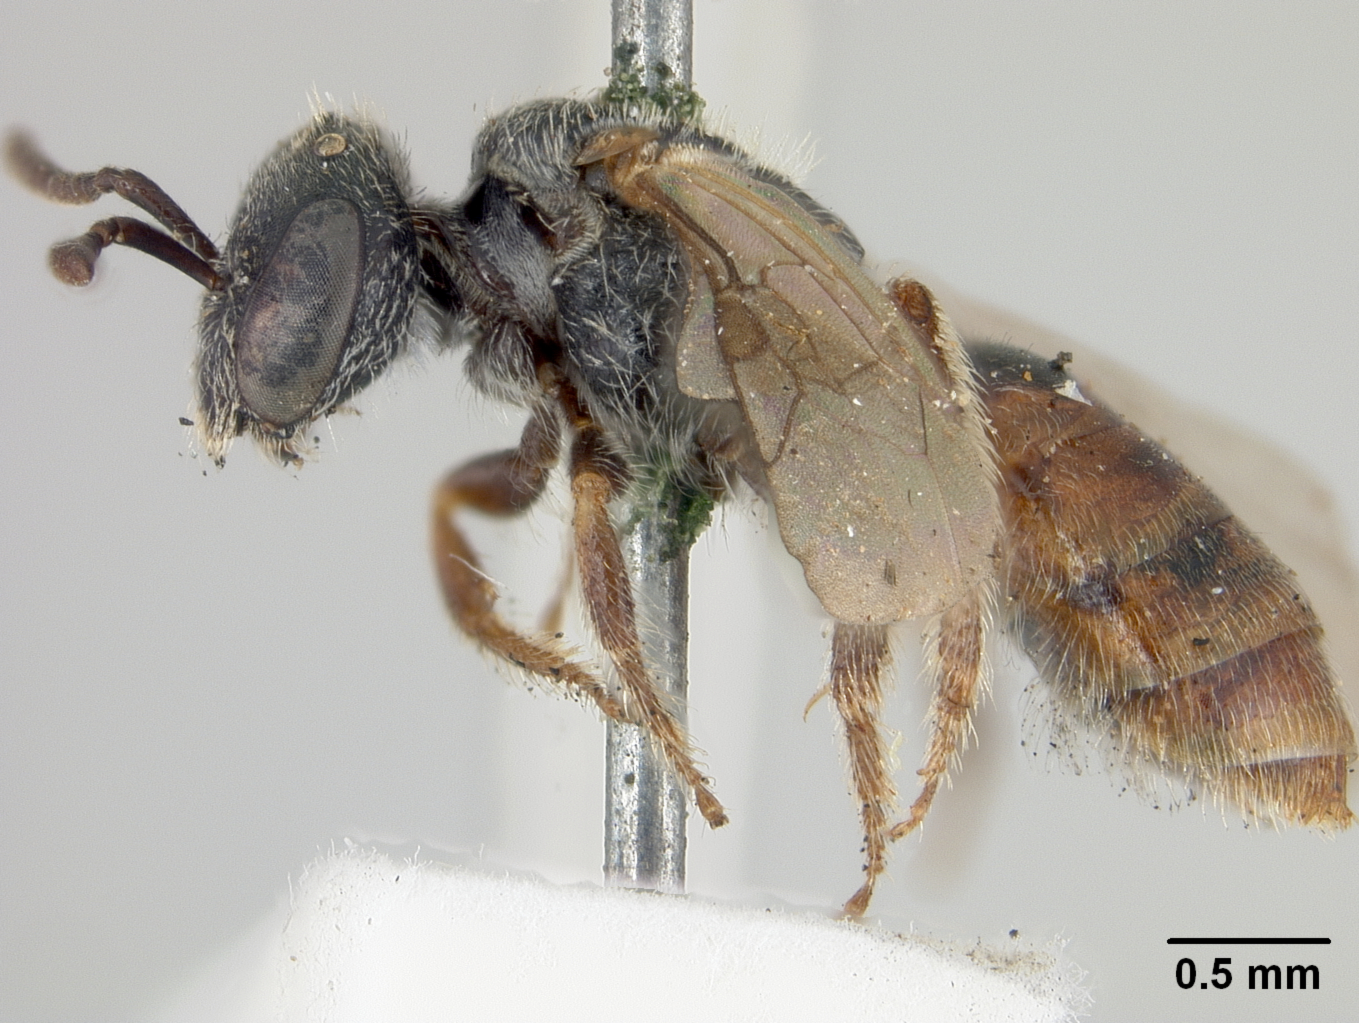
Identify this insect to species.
Halictus erythrurus
